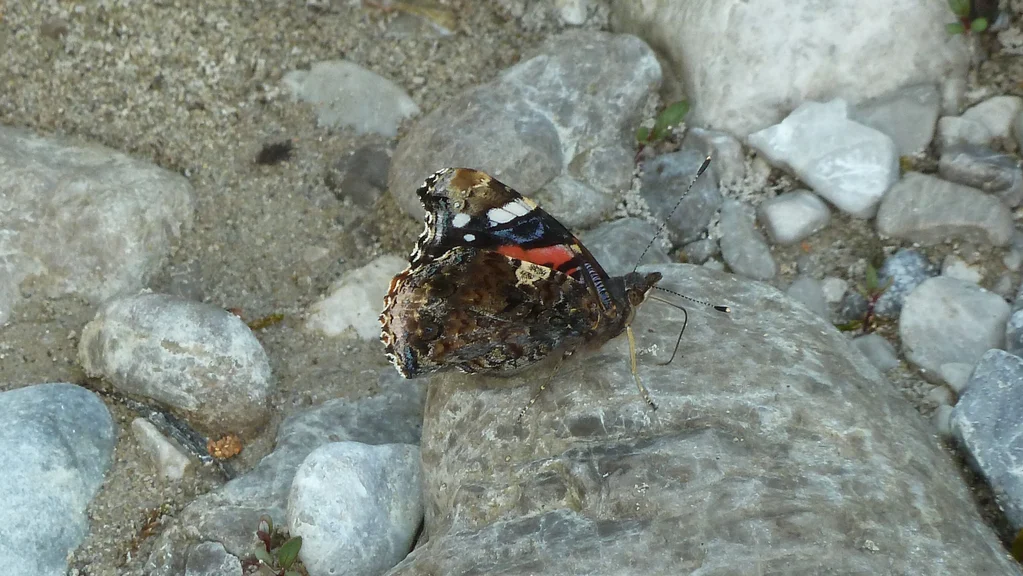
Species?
Vanessa atalanta
